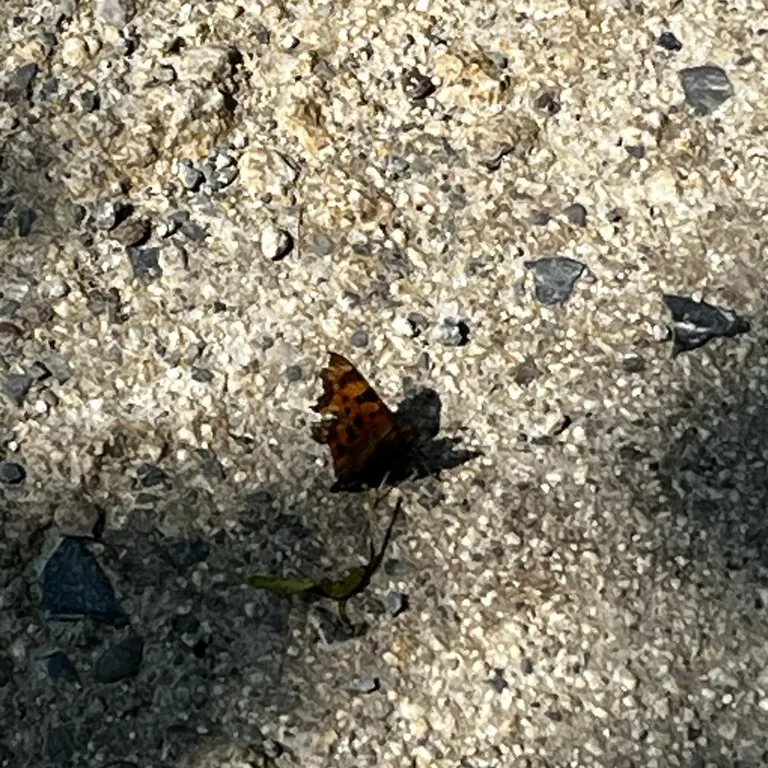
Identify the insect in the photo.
Polygonia c-album
